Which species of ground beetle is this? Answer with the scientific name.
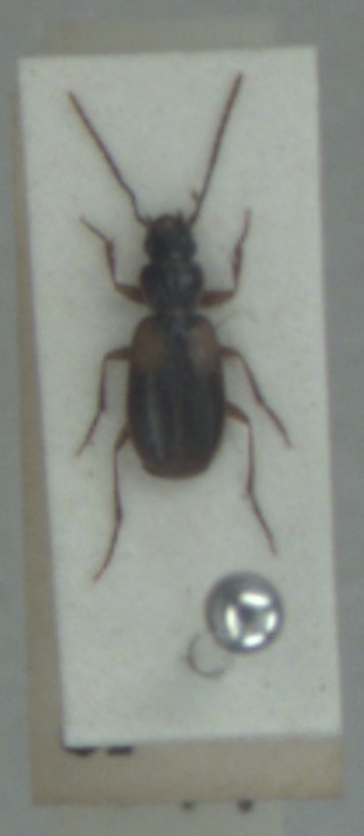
Badister sodalis
